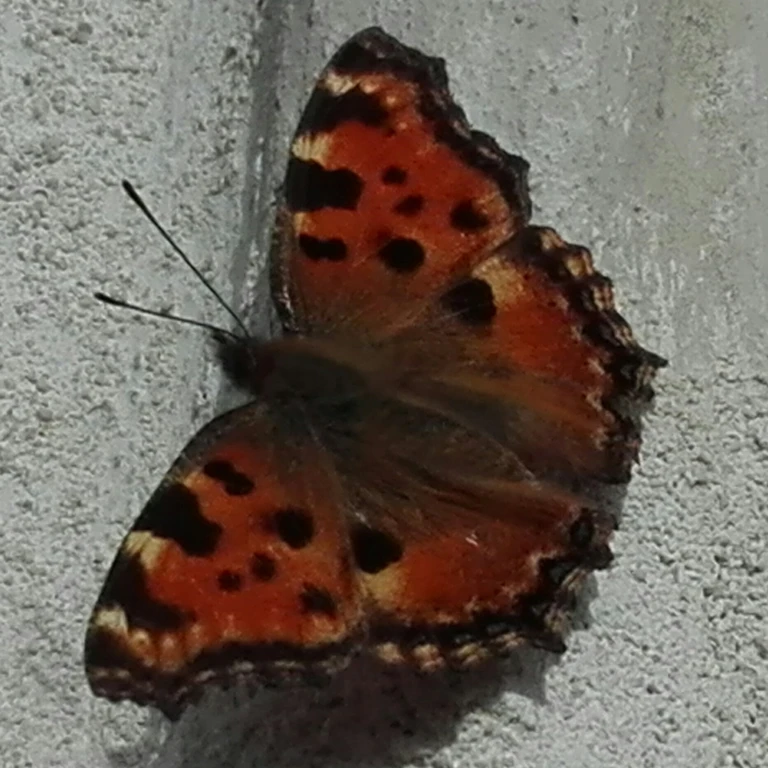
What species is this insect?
Nymphalis polychloros
